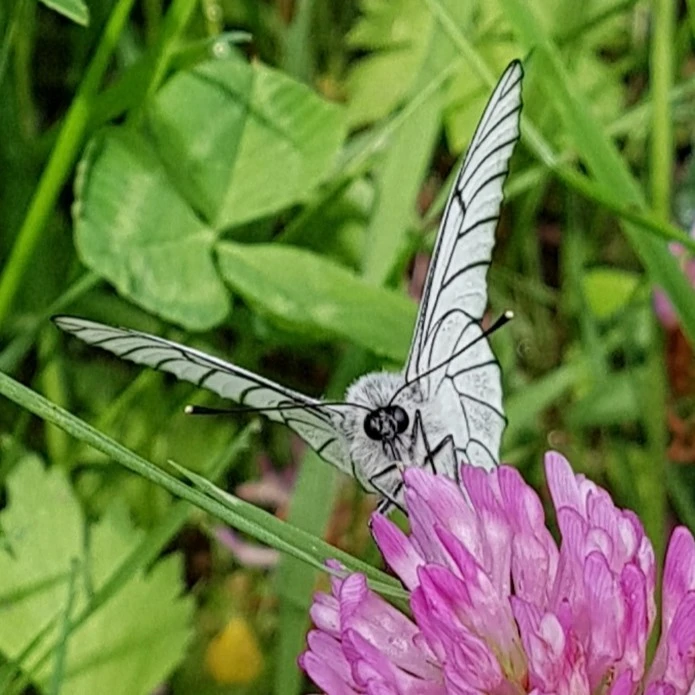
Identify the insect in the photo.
Aporia crataegi
